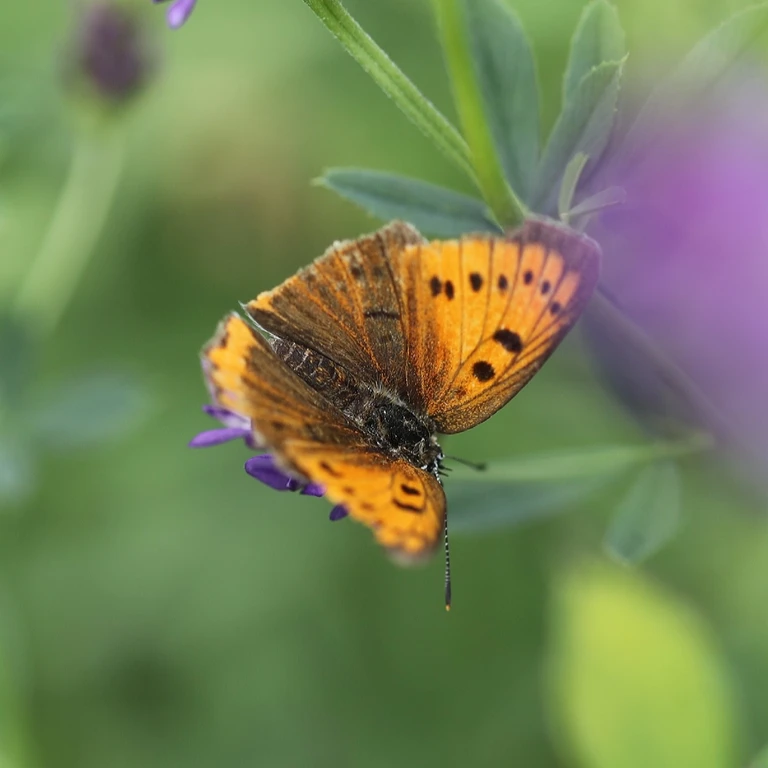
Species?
Lycaena dispar
